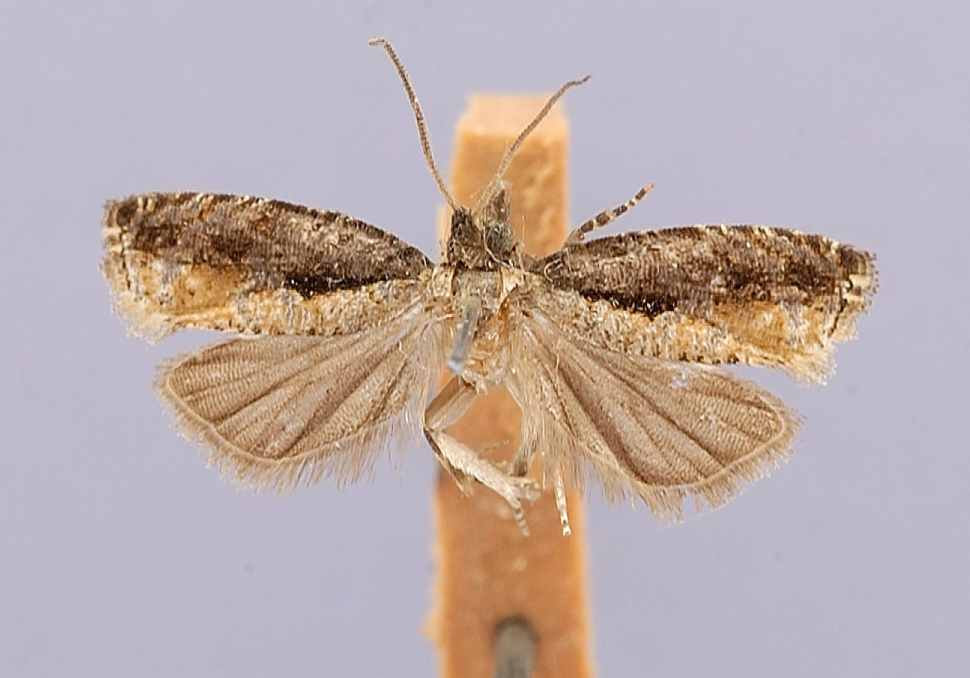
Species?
Zeiraphera bicolora
